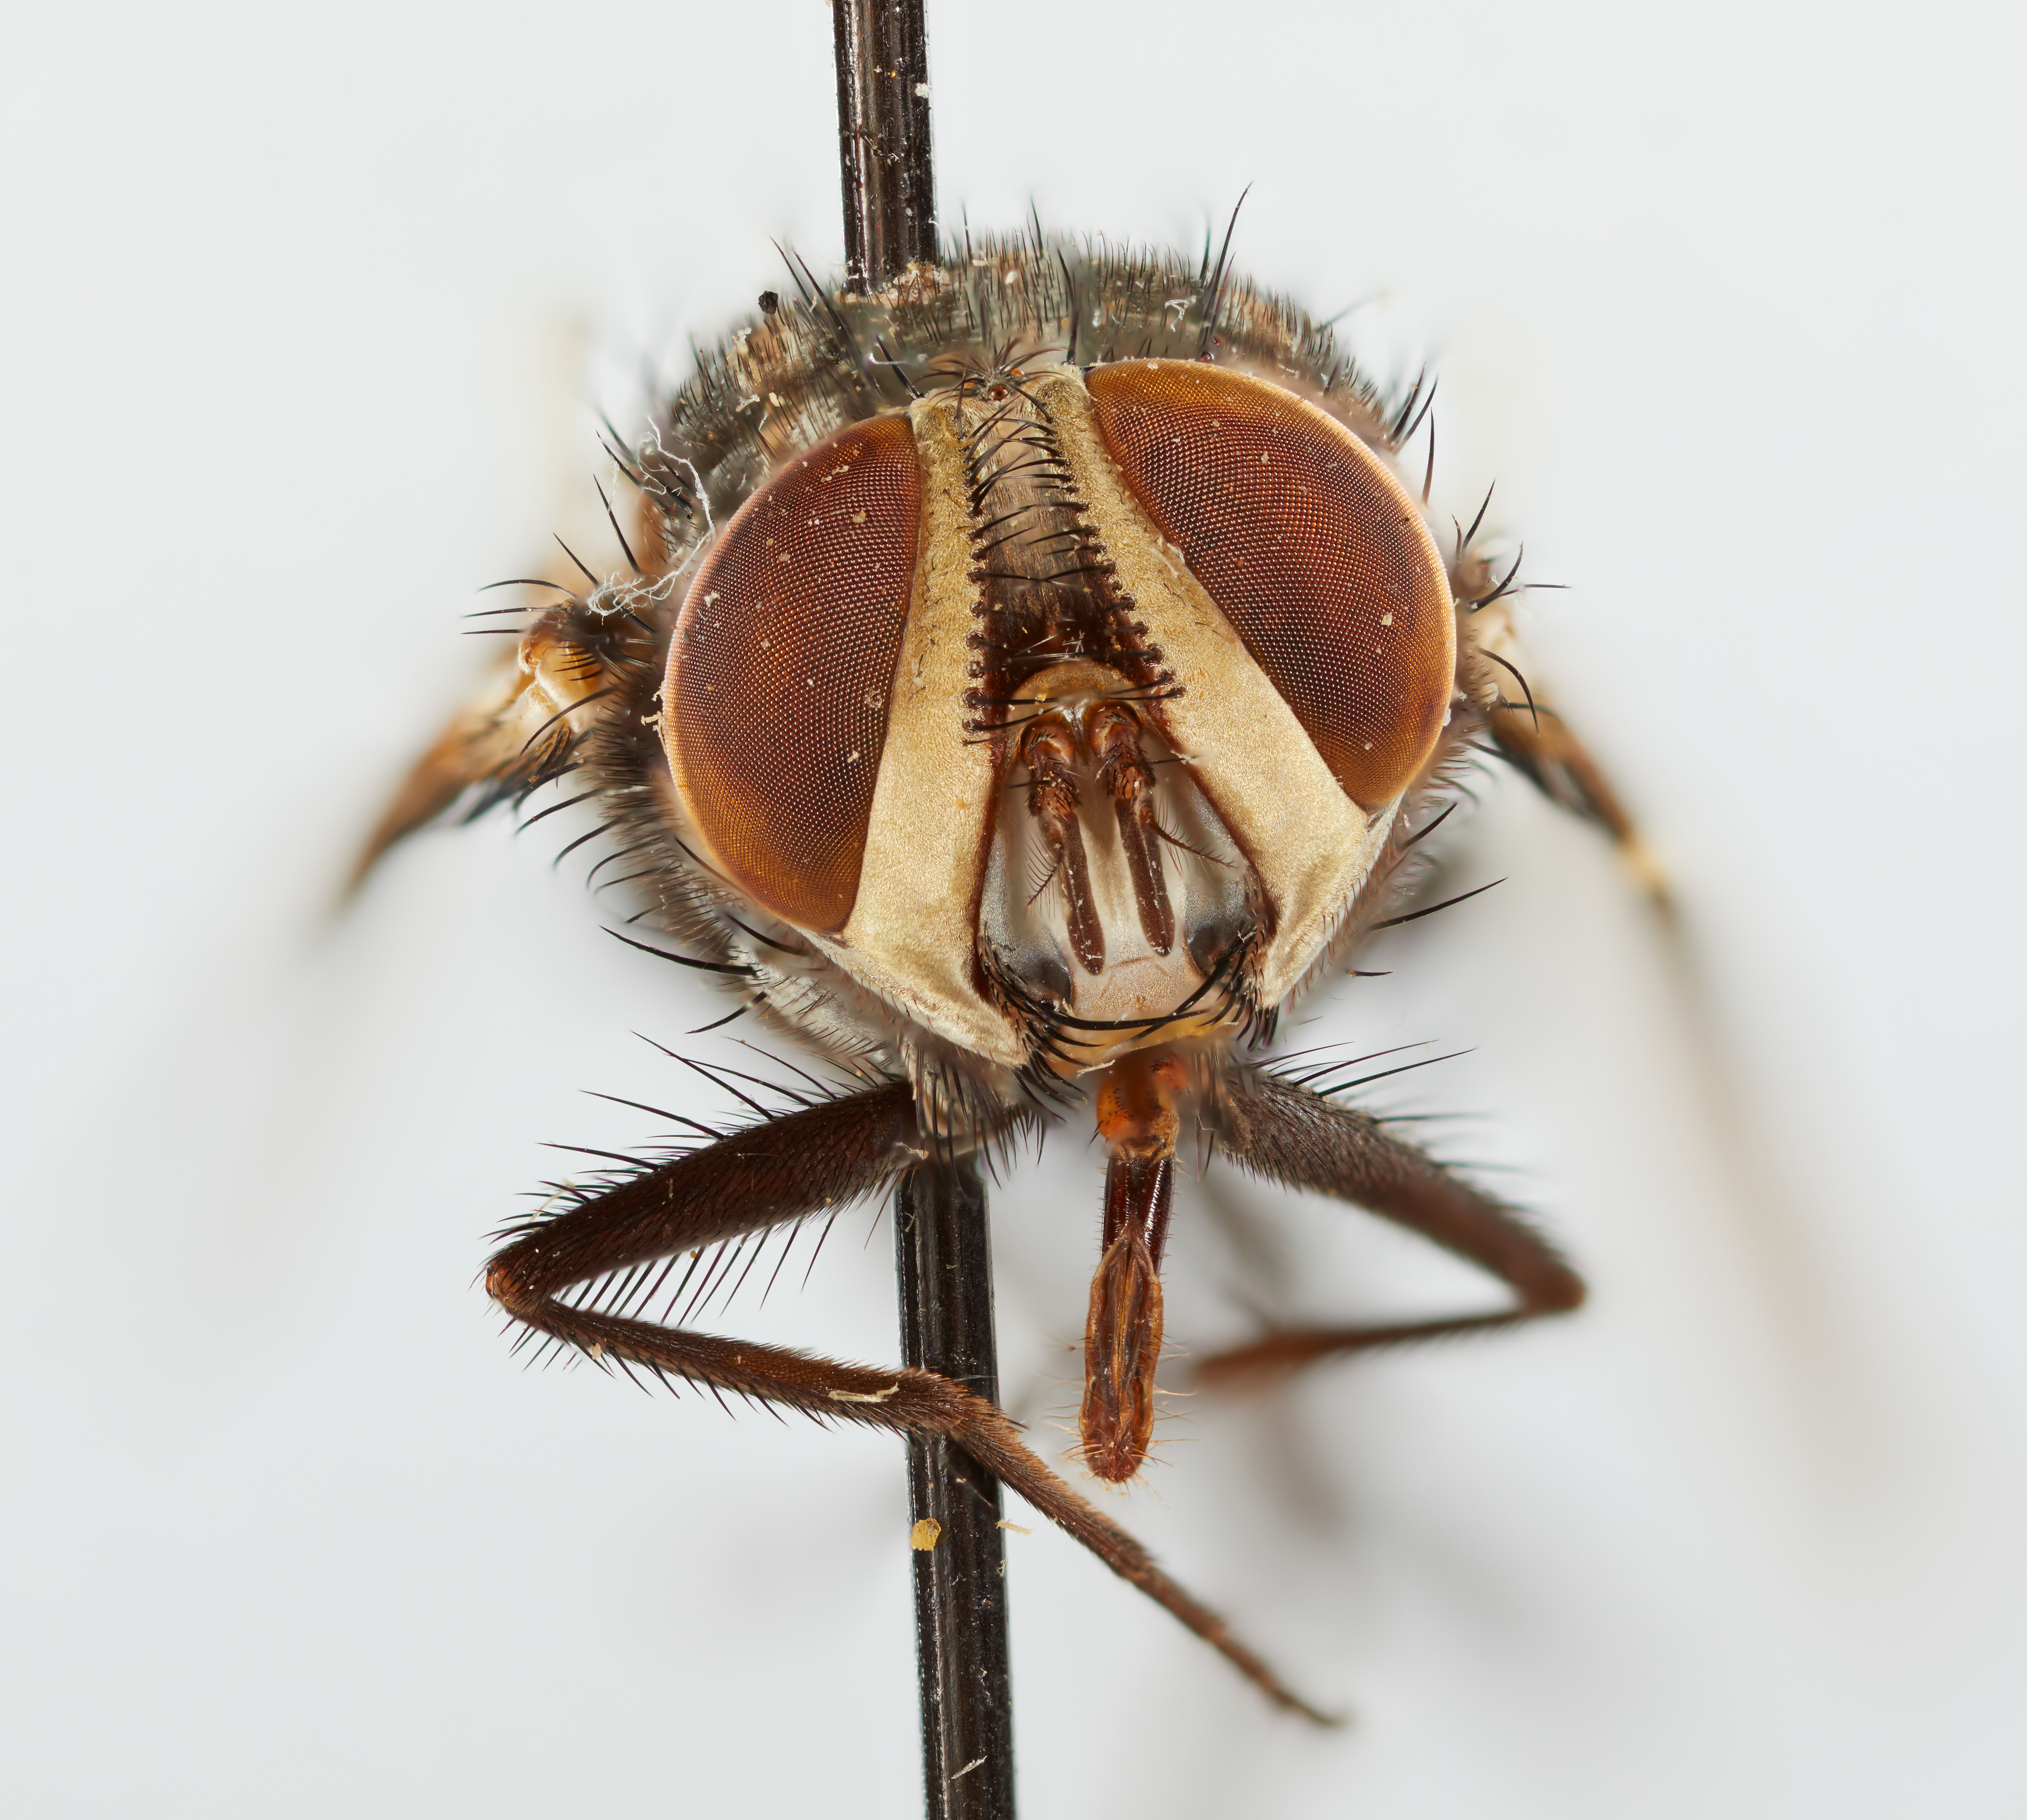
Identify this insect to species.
Paratheresia bassleri
